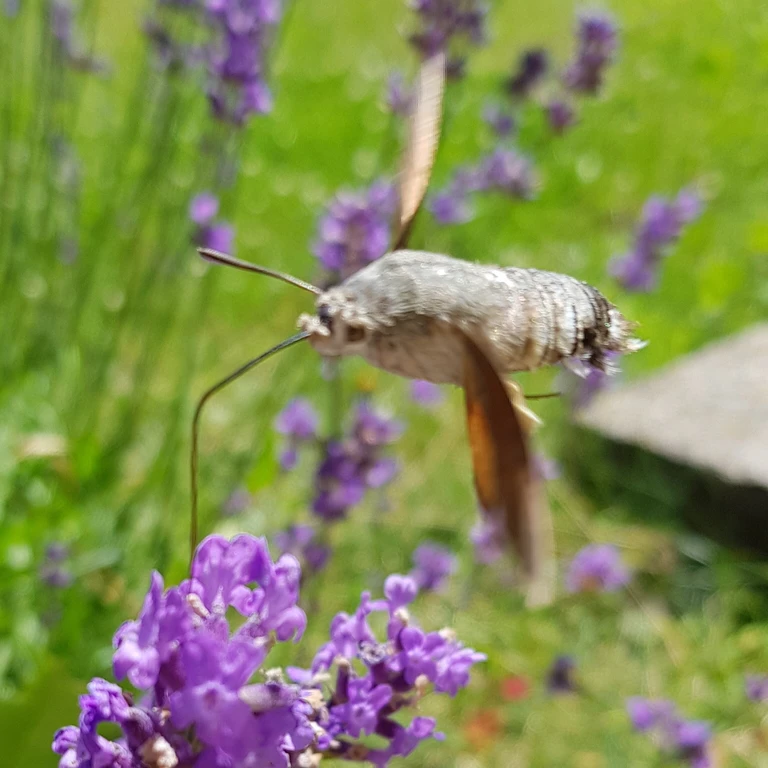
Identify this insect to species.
Macroglossum stellatarum
